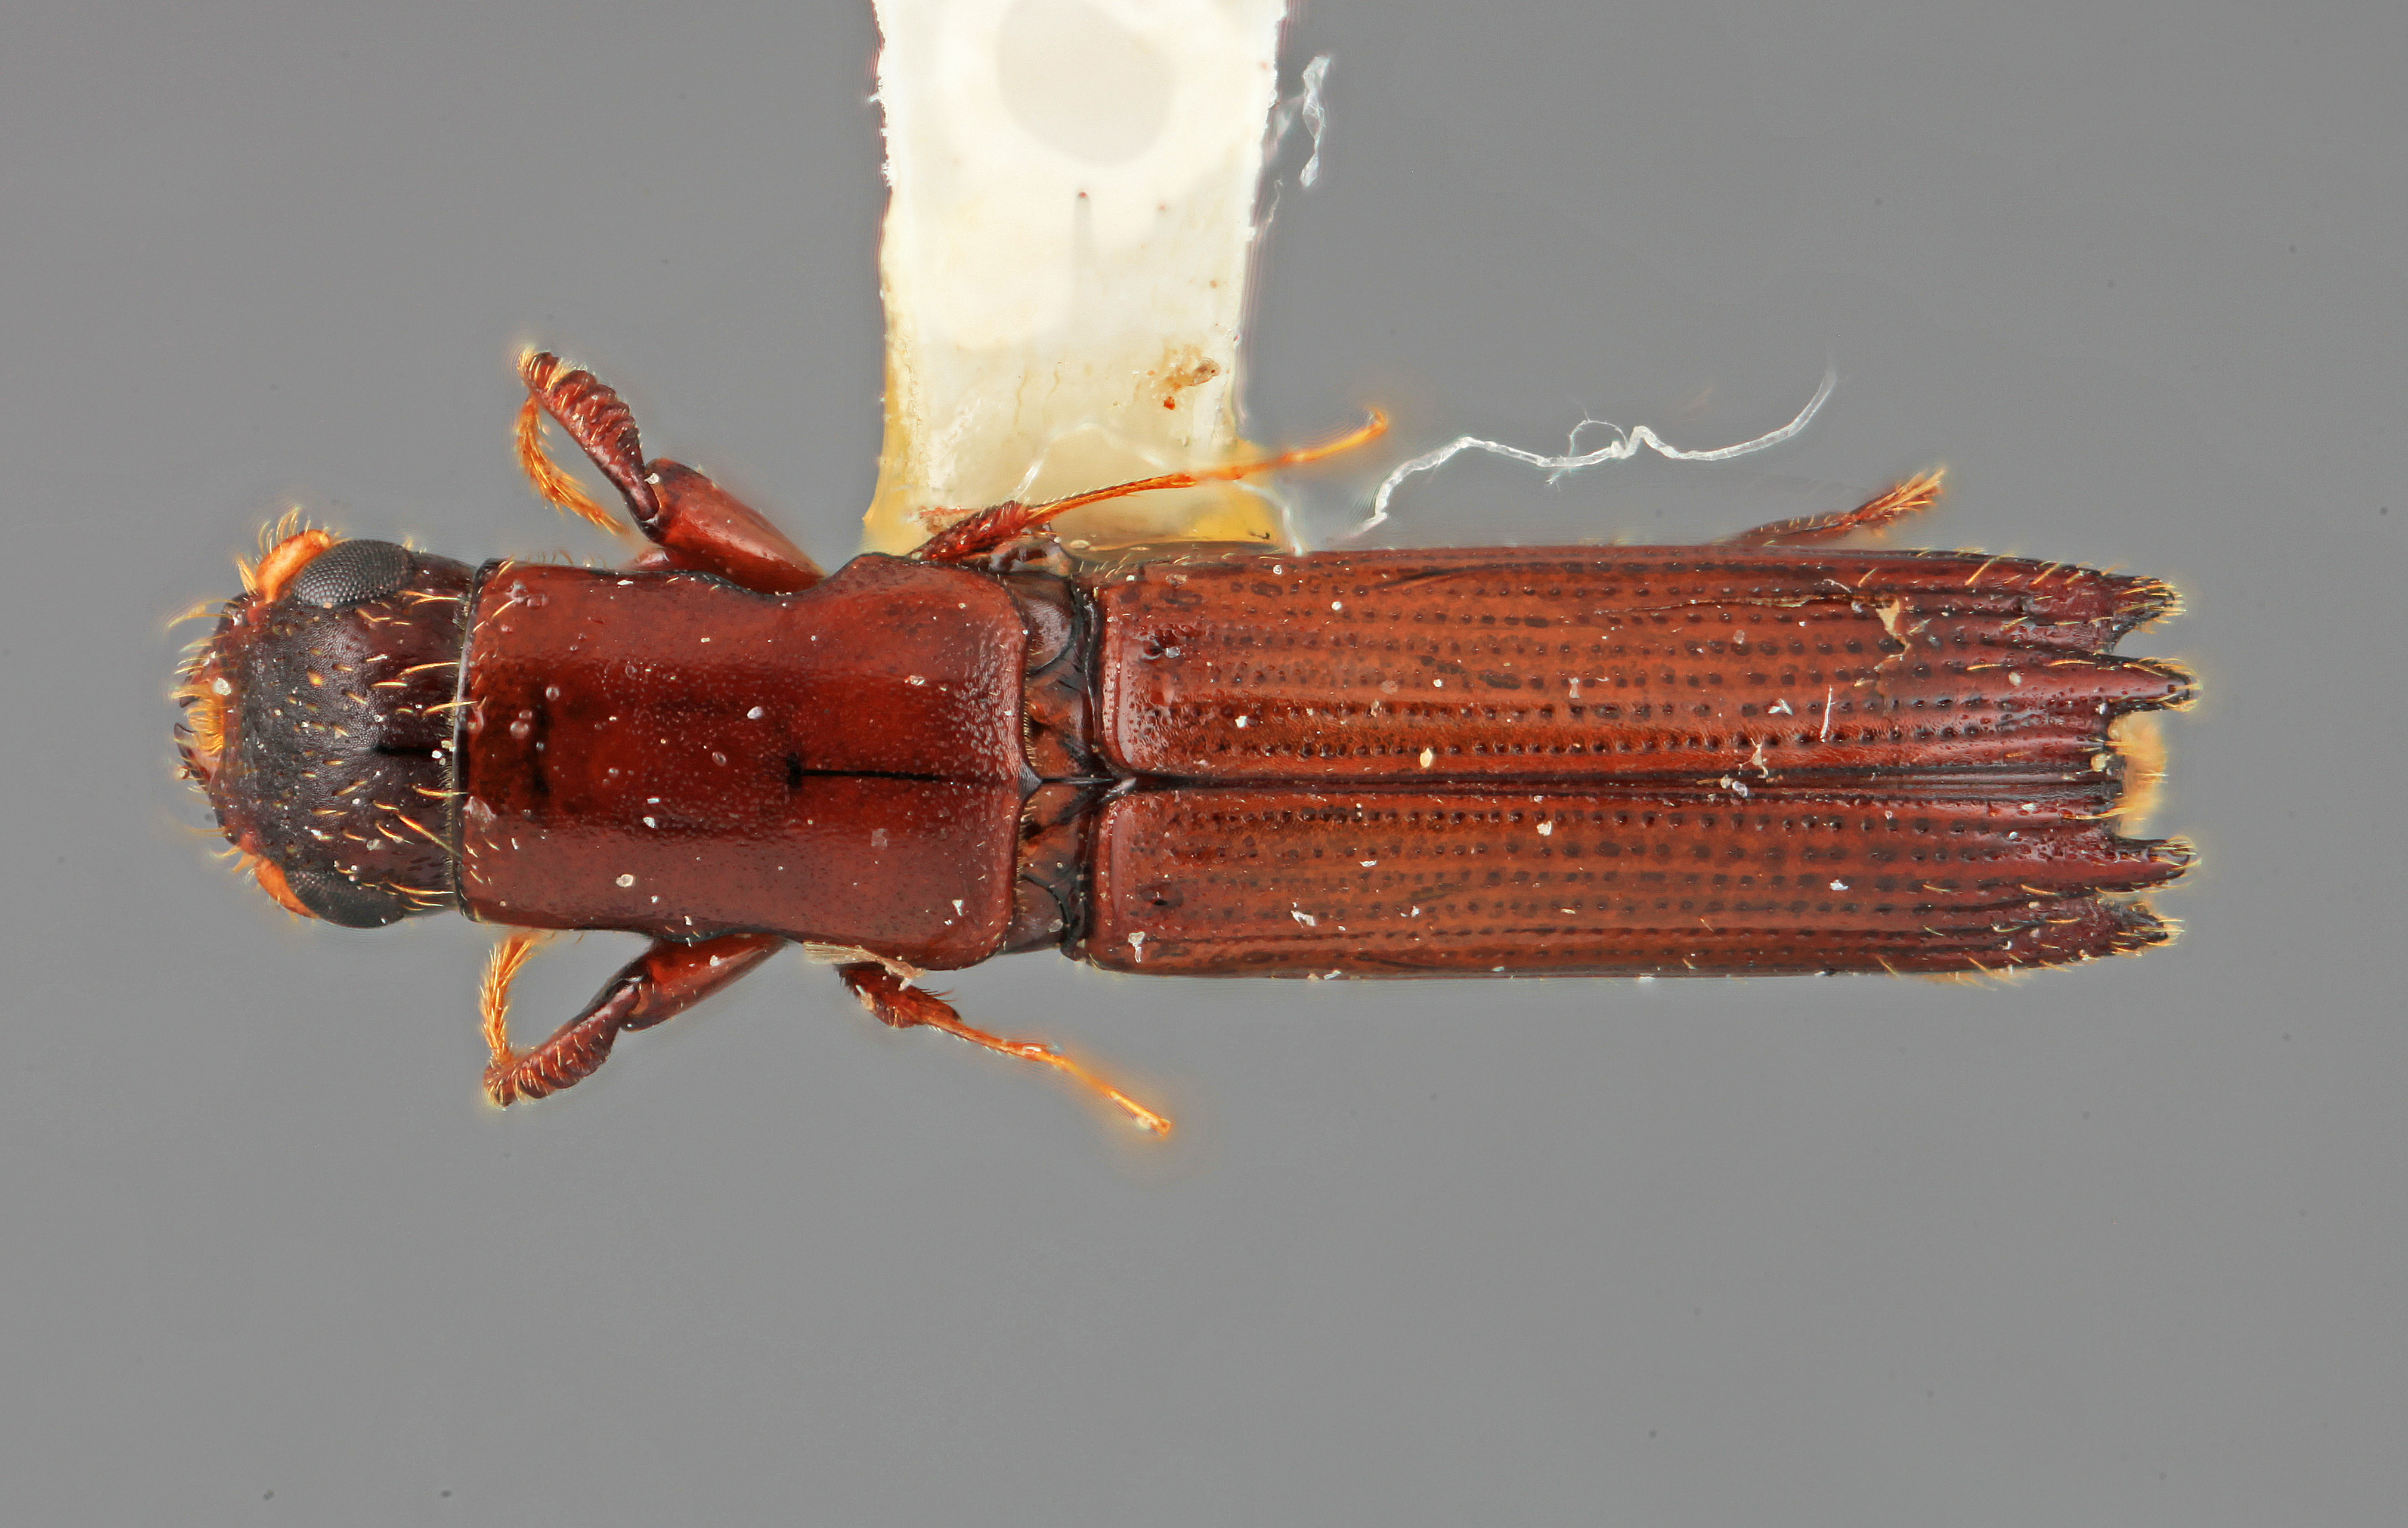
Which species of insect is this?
Platypus connexus
